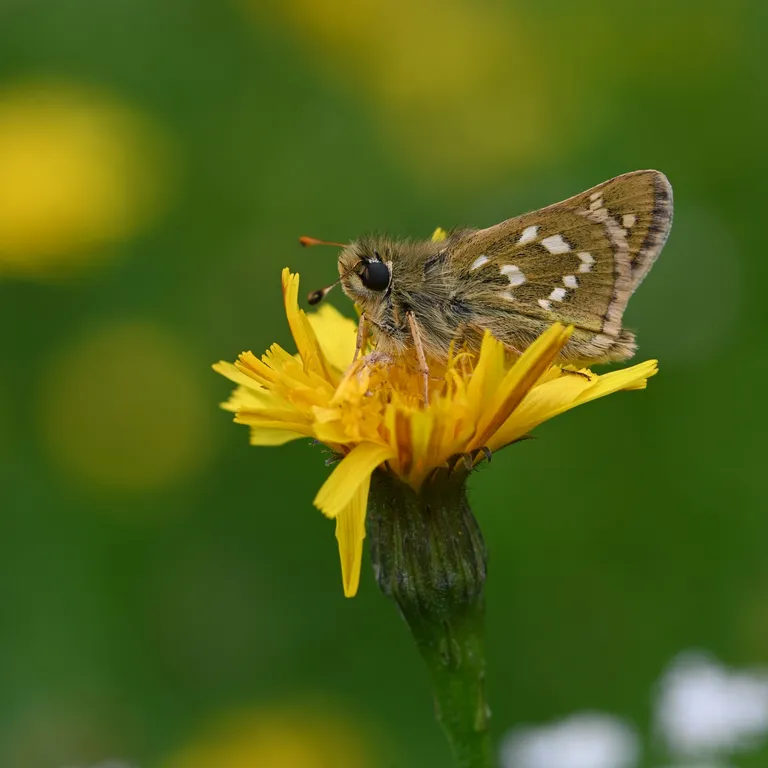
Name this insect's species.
Hesperia comma
